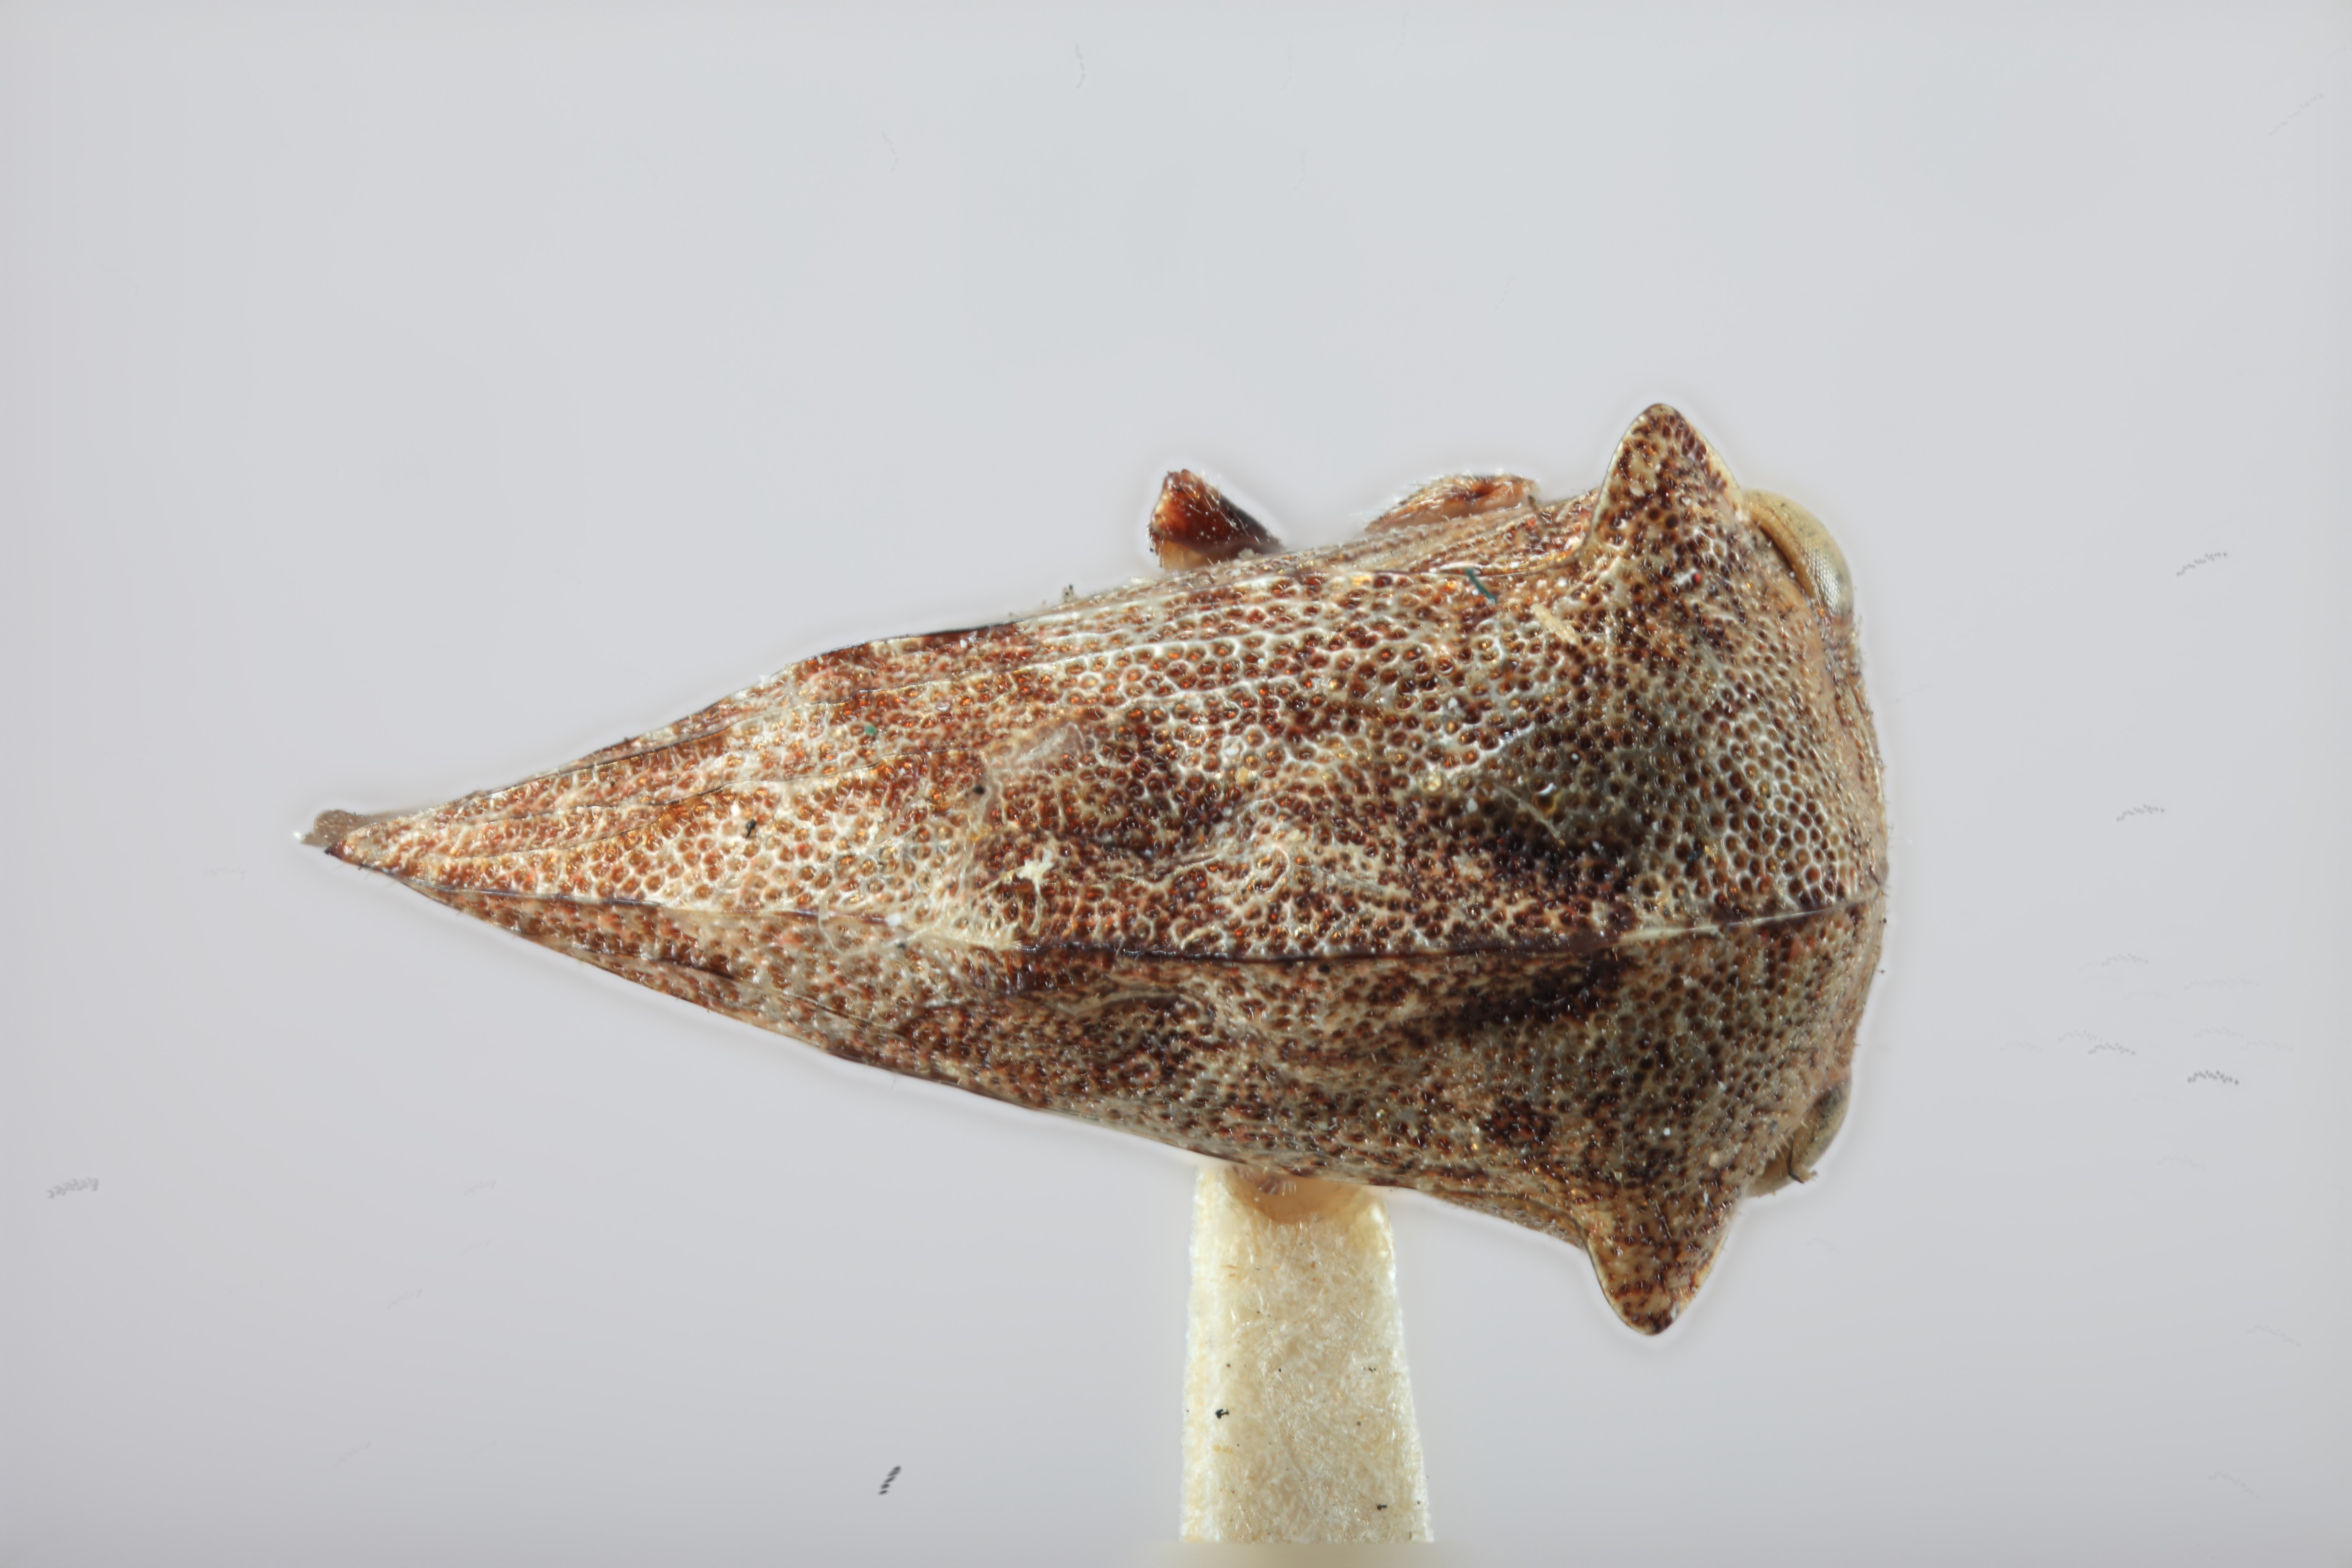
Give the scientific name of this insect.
Telamona brevis
